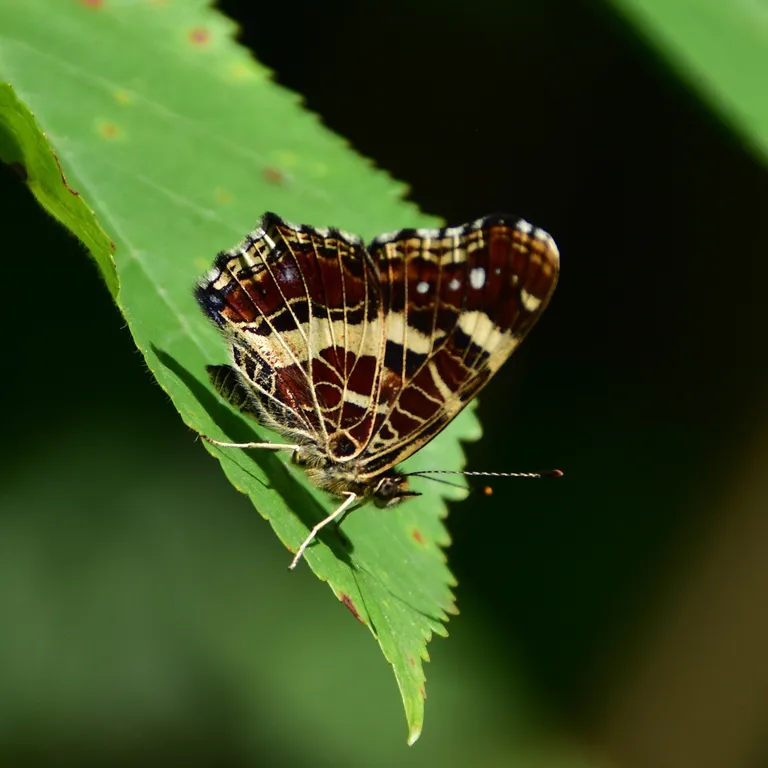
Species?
Araschnia levana
